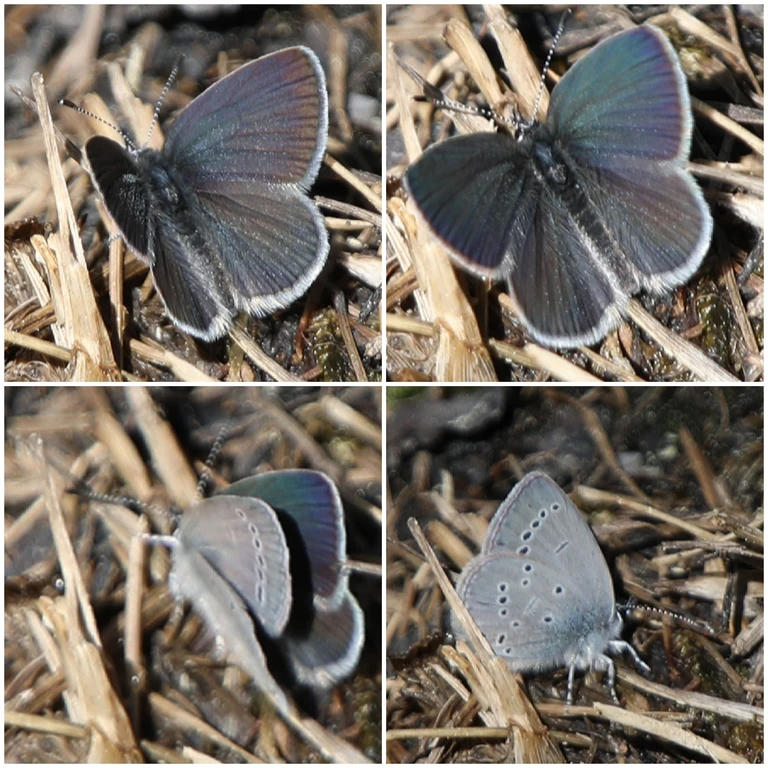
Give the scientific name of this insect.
Cupido minimus
